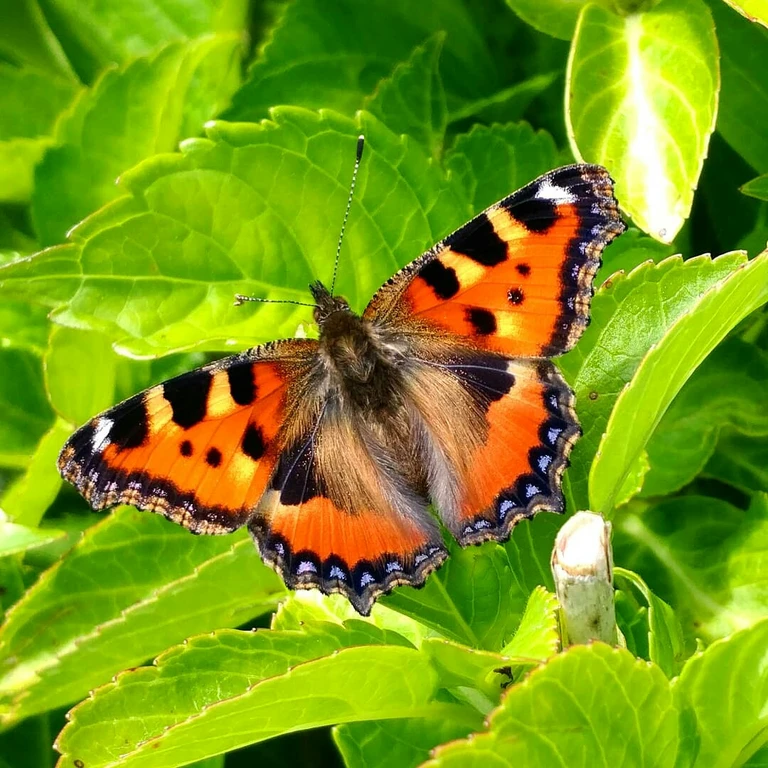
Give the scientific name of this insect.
Aglais urticae
